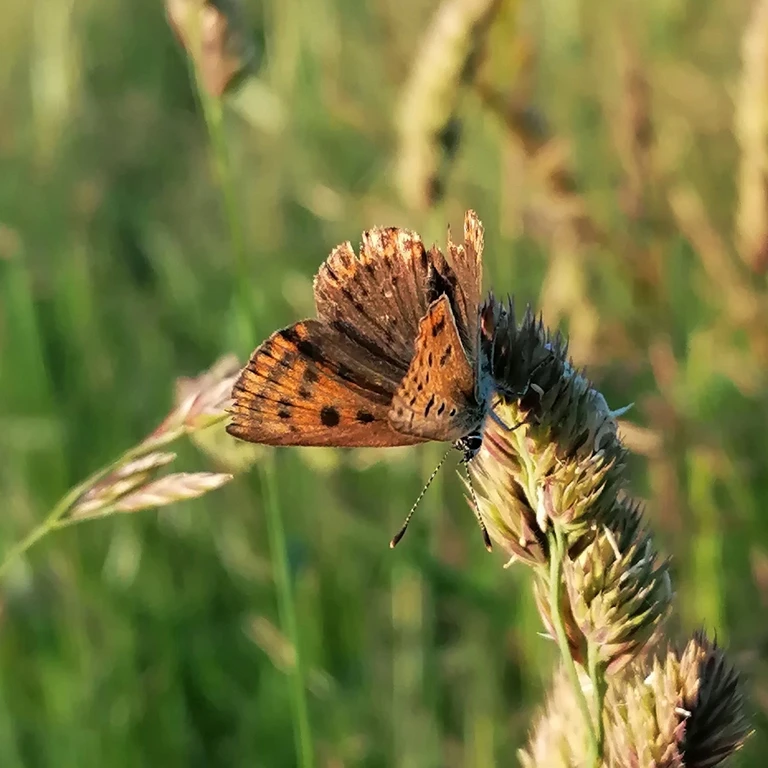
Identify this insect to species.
Lycaena tityrus (also Loweia tityrus)
